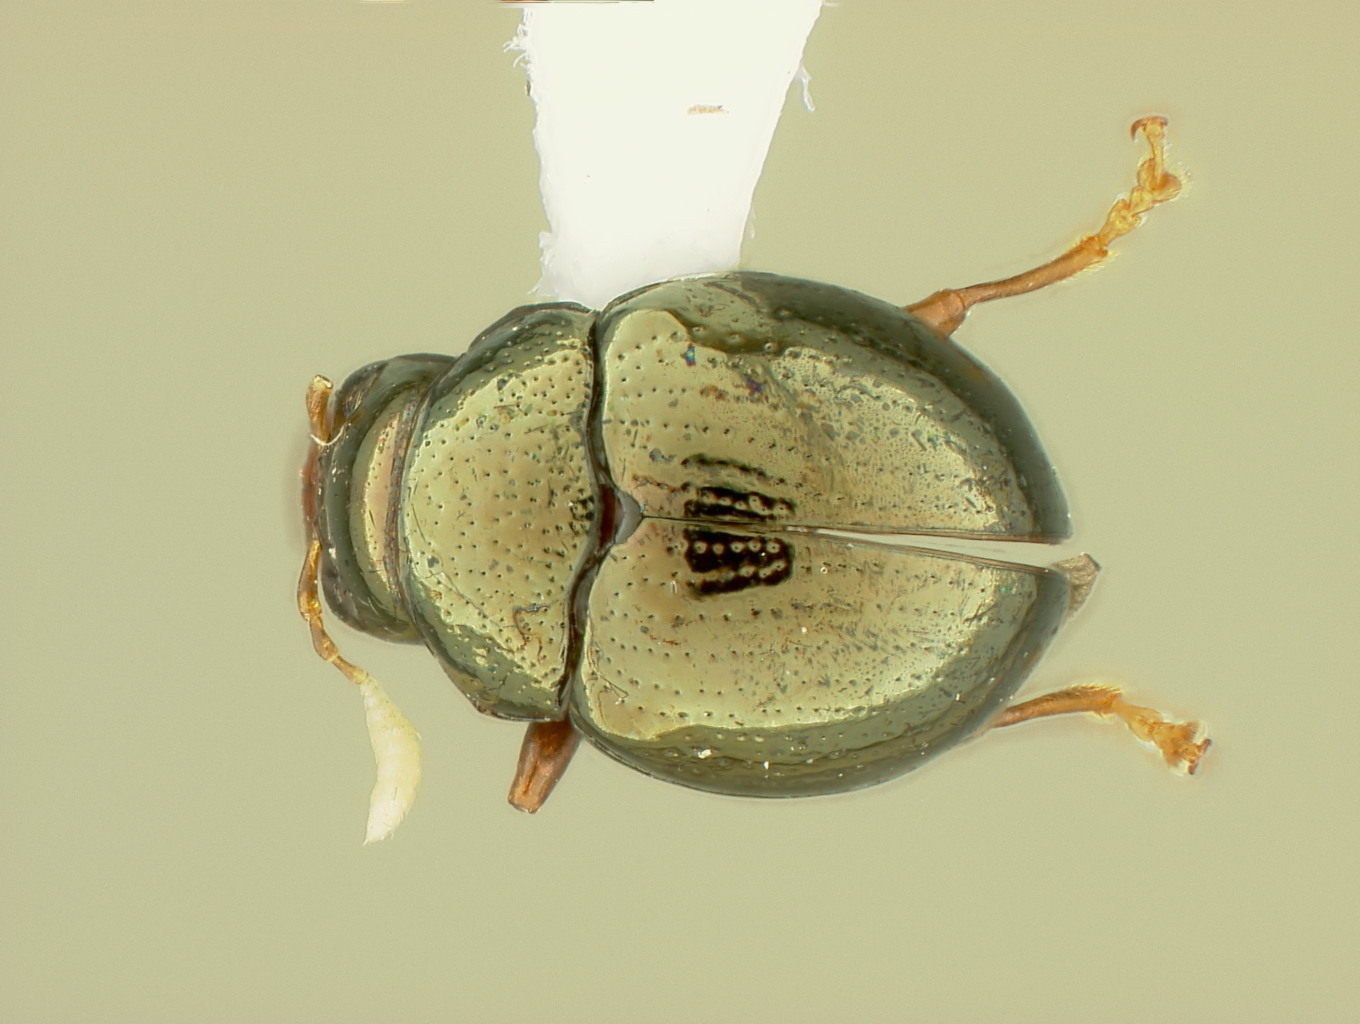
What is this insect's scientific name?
Normaltica obrieni
